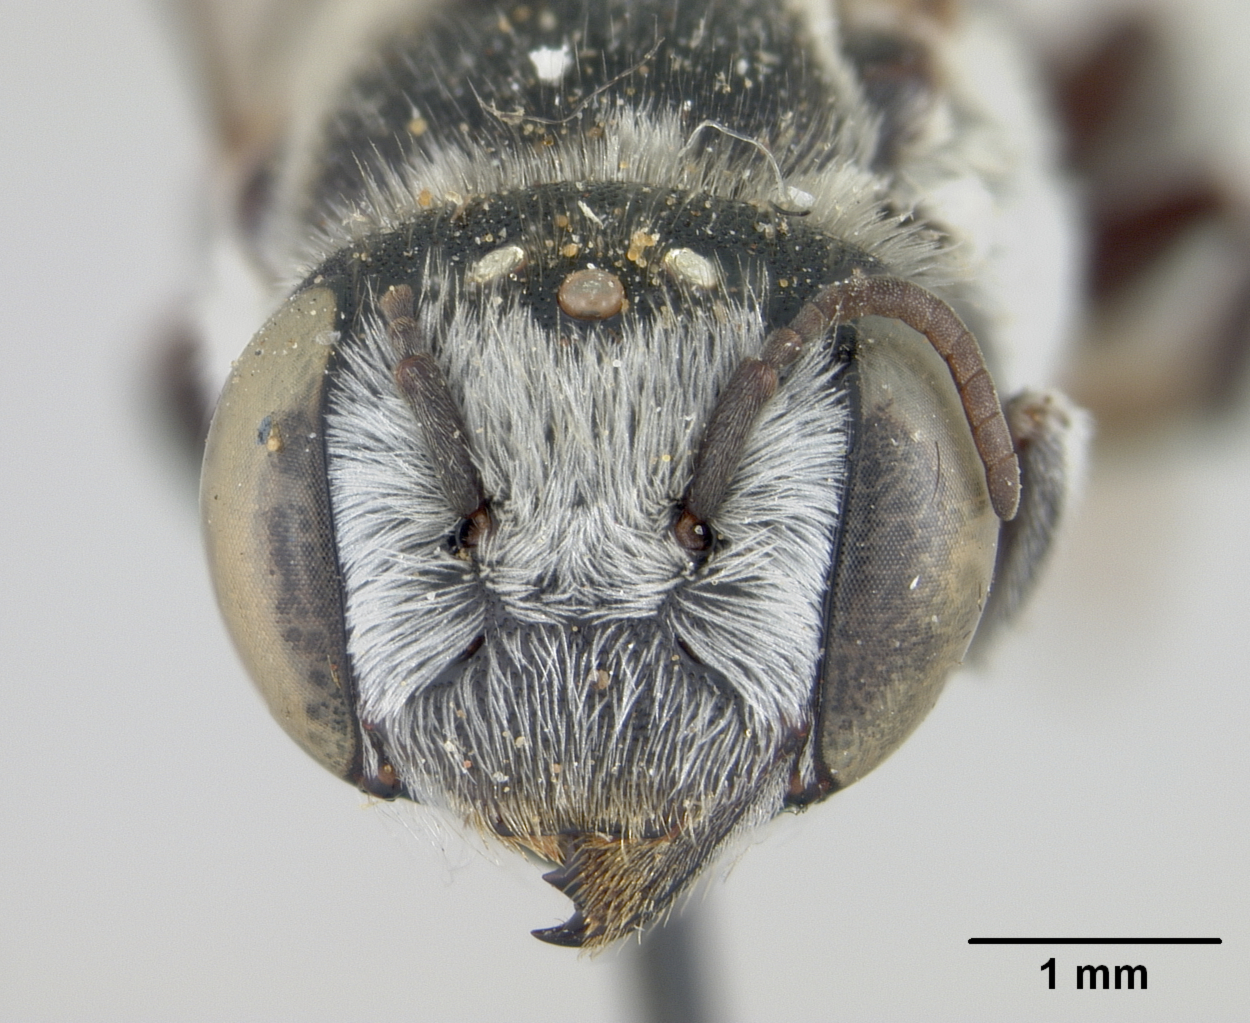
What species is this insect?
Ashmeadiella maxima
